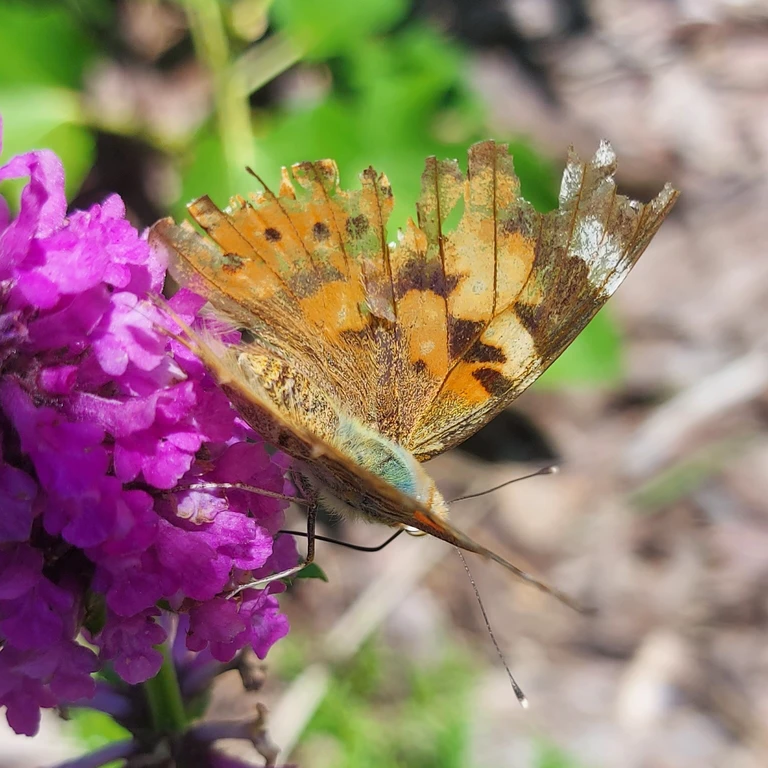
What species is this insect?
Vanessa cardui
